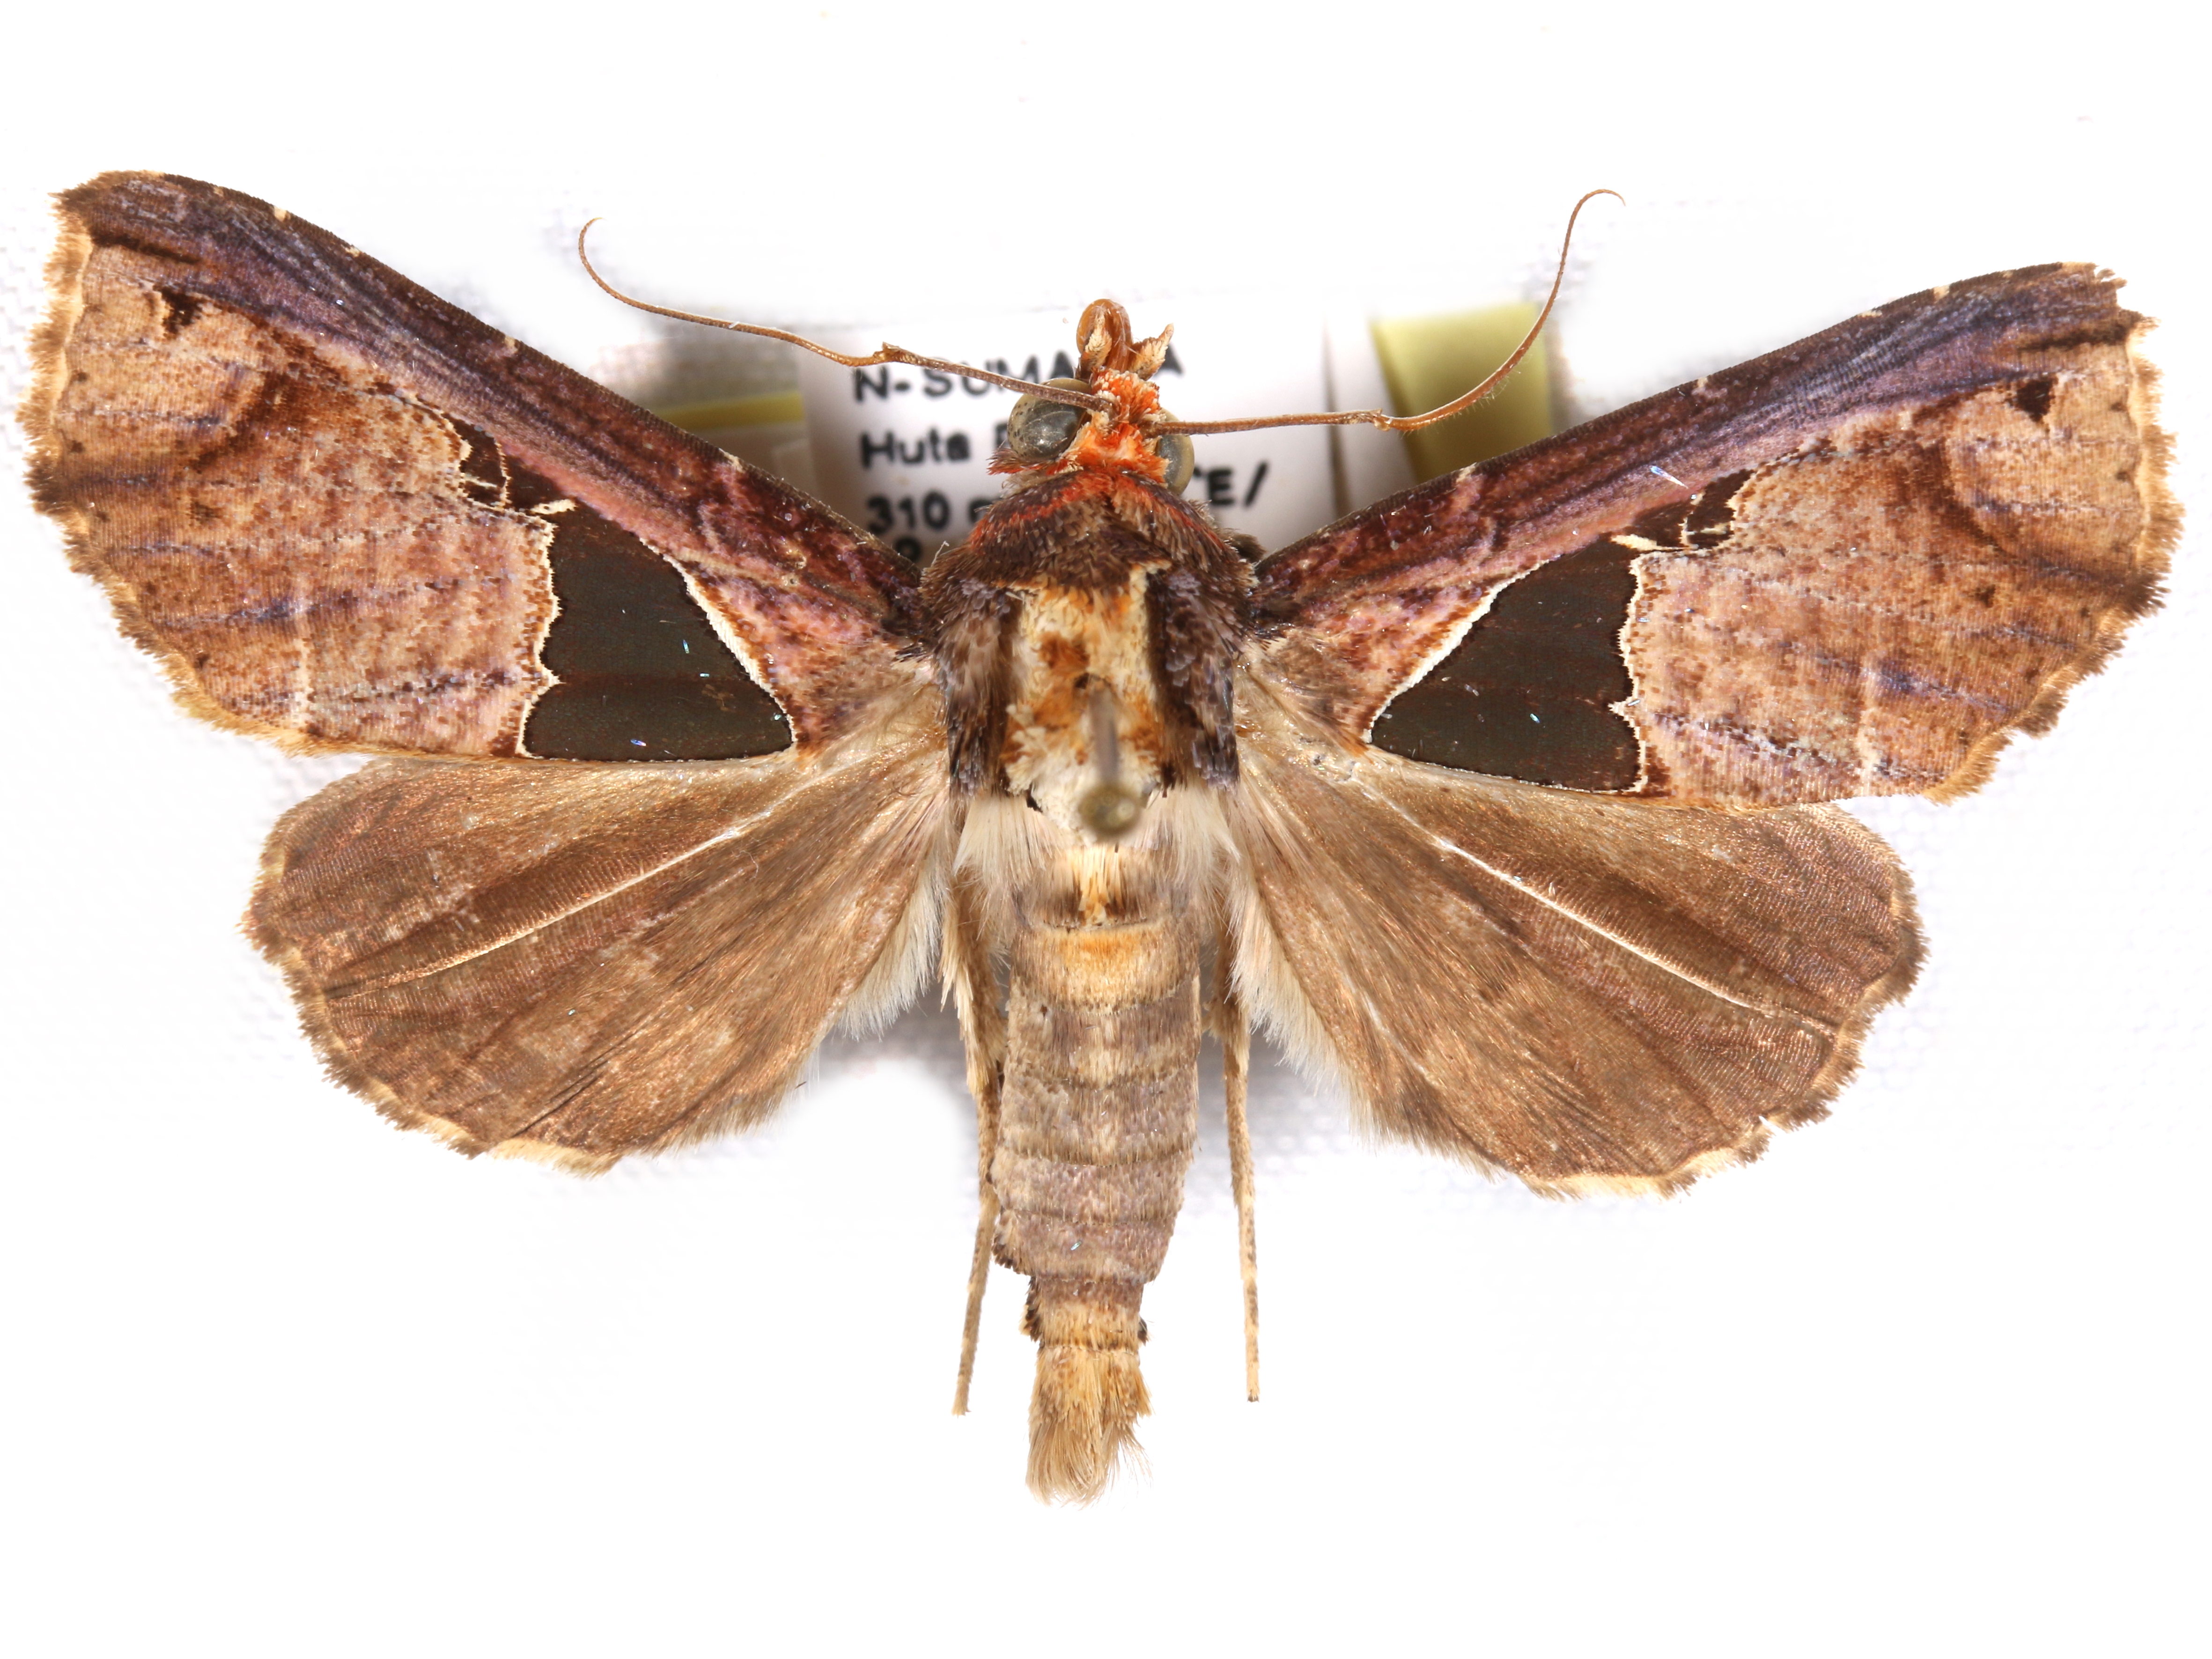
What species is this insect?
Ugia trigonalis
